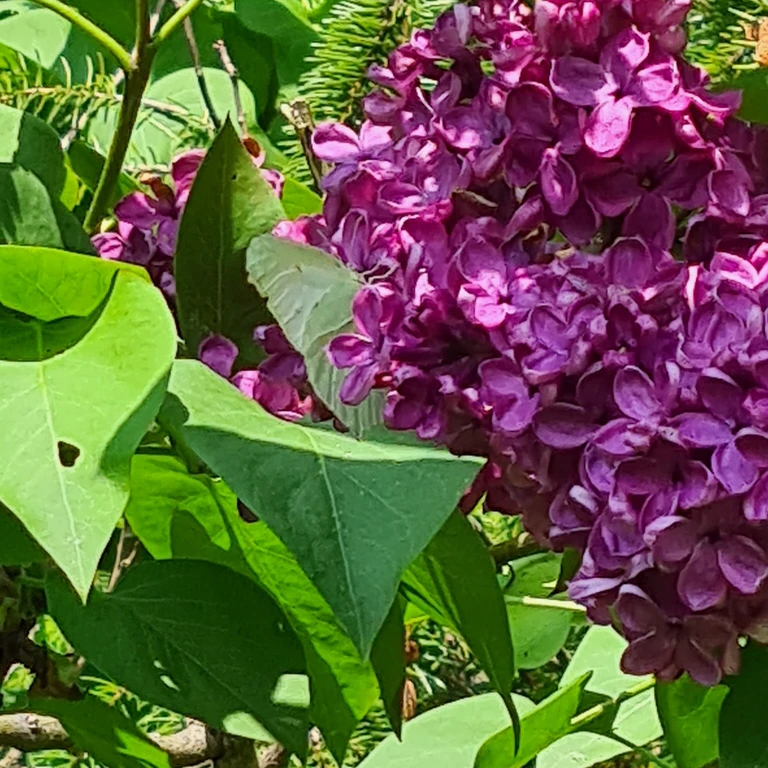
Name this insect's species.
Gonepteryx rhamni
